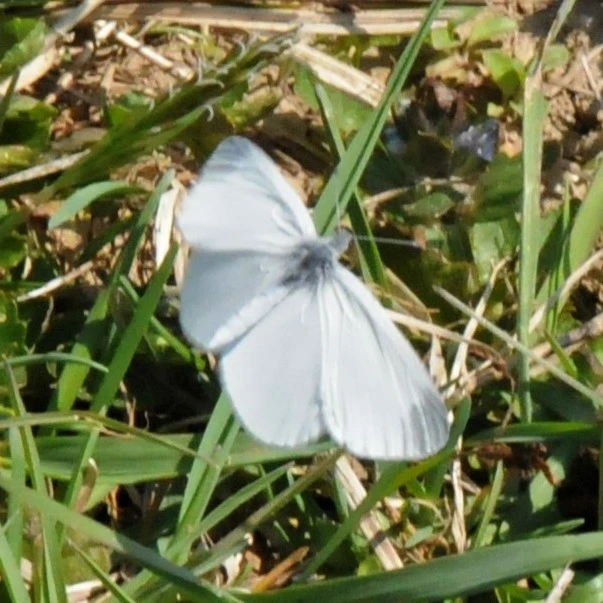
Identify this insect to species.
Leptidea sinapis/juvernica
